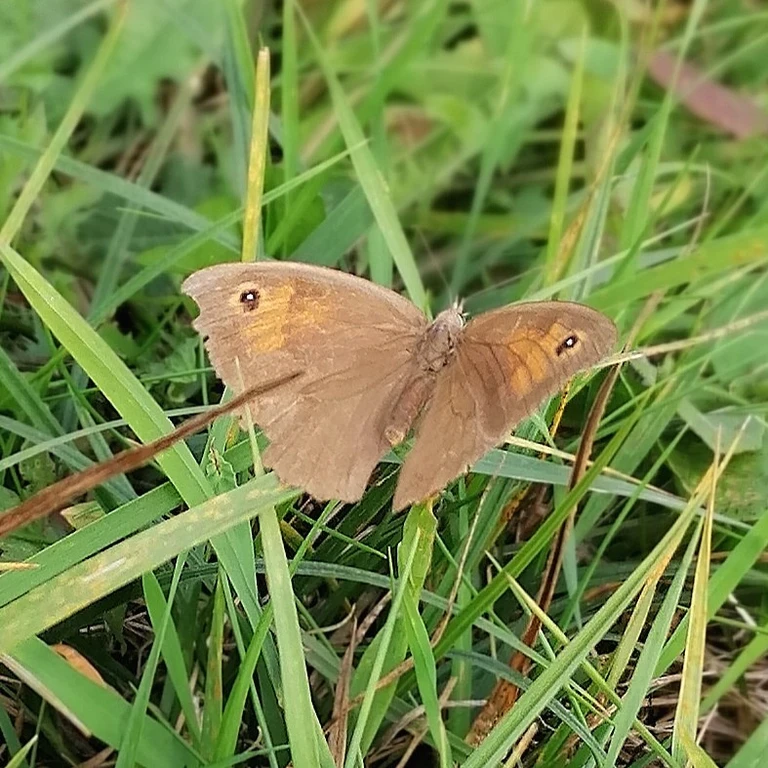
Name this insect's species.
Maniola jurtina
